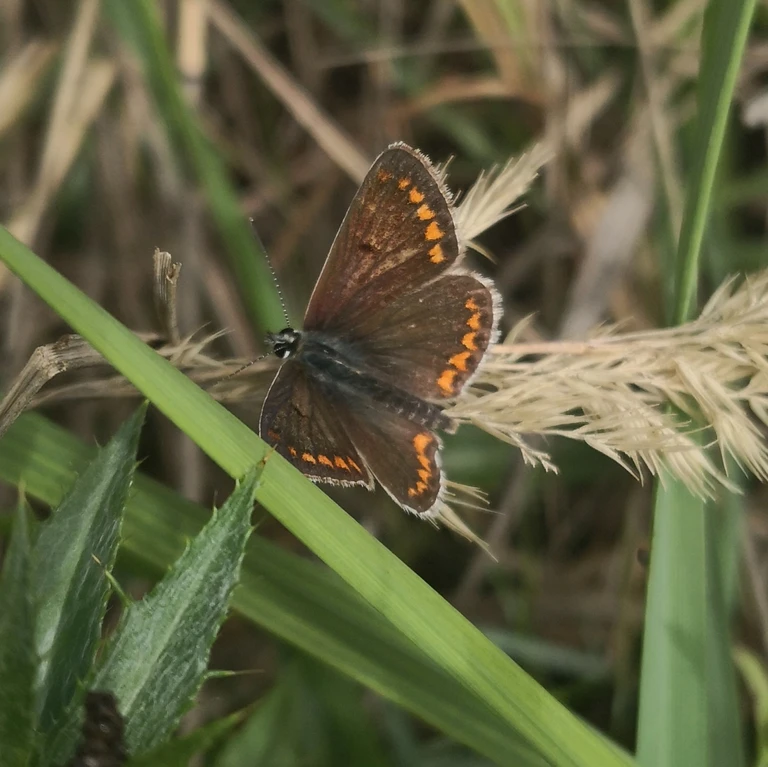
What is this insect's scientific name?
Aricia agestis/artaxerxes
